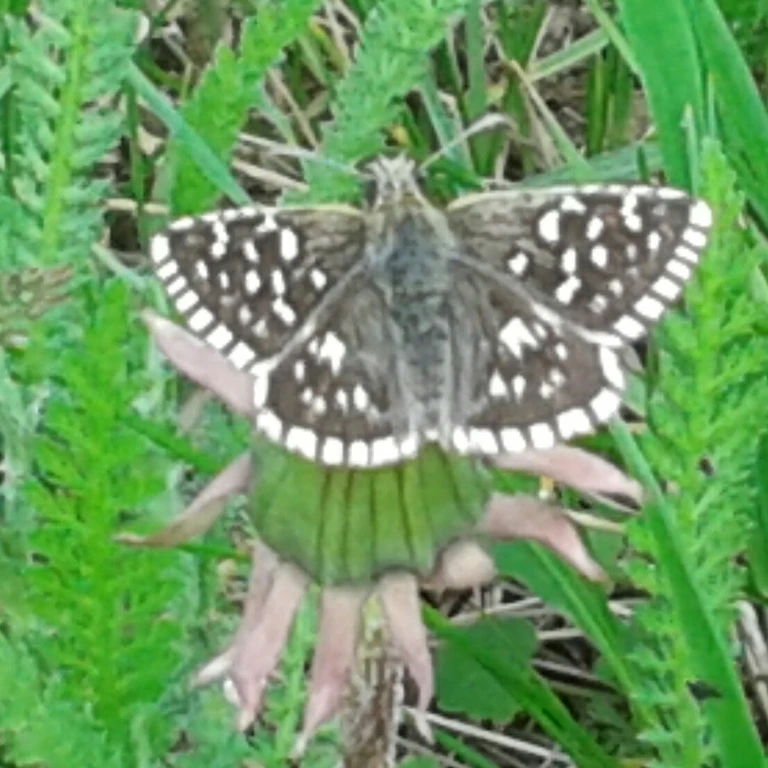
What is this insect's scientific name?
Pyrgus malvae
